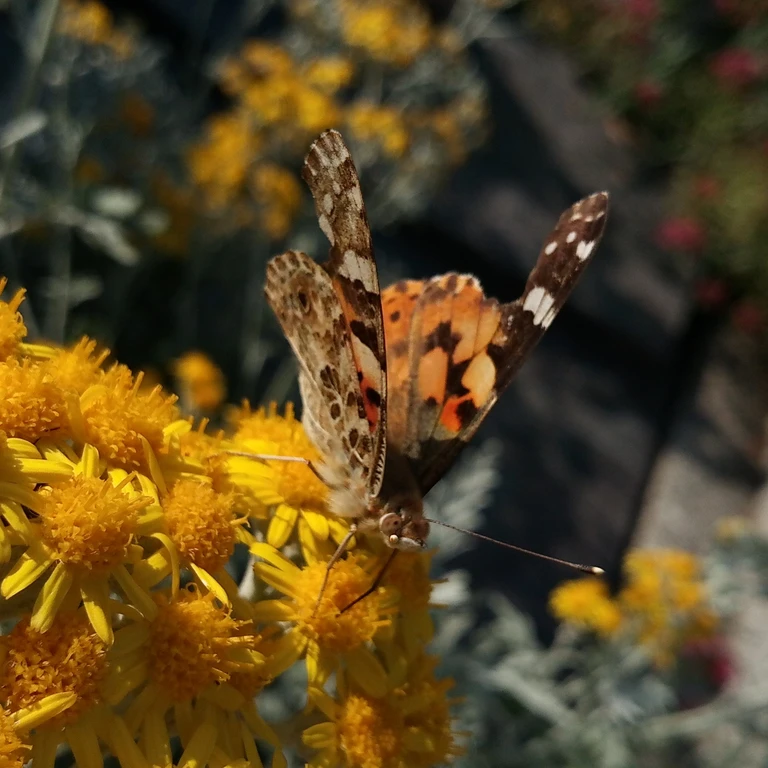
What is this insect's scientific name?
Vanessa cardui
